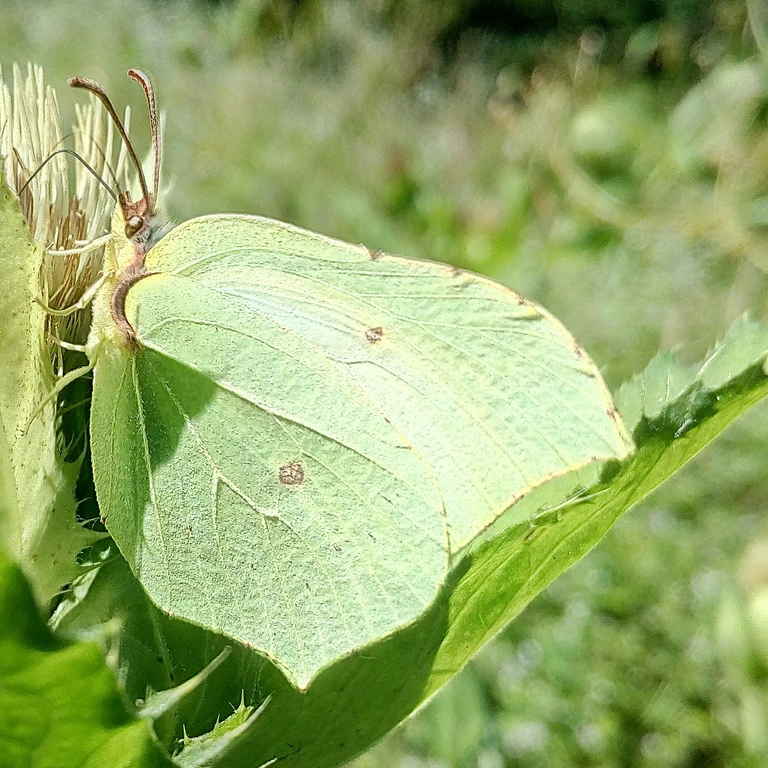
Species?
Gonepteryx rhamni
